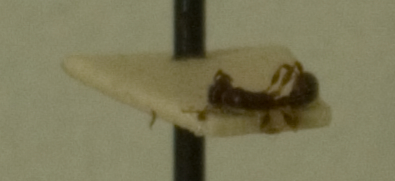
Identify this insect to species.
Leptothorax texanus
